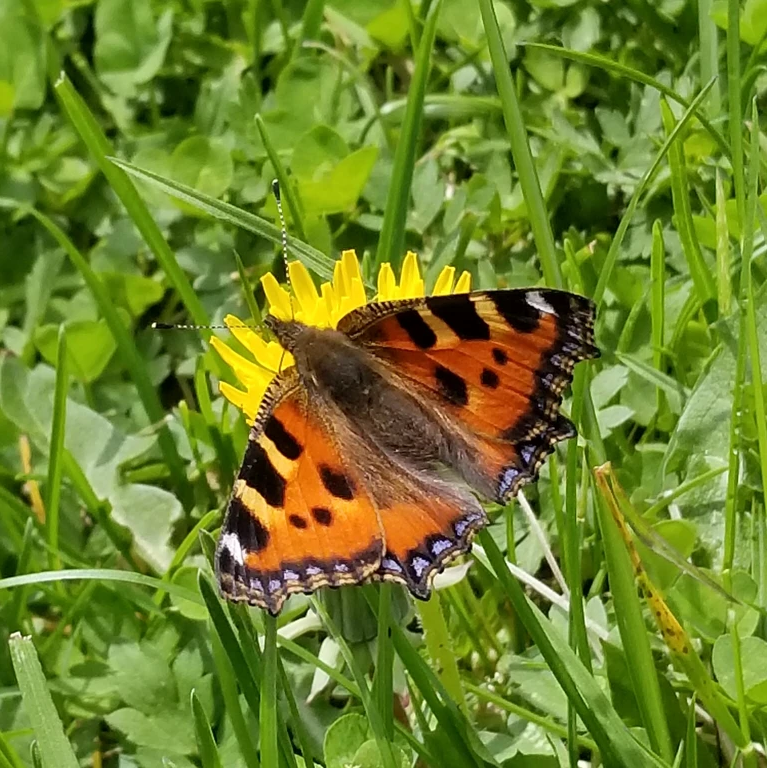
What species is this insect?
Aglais urticae
